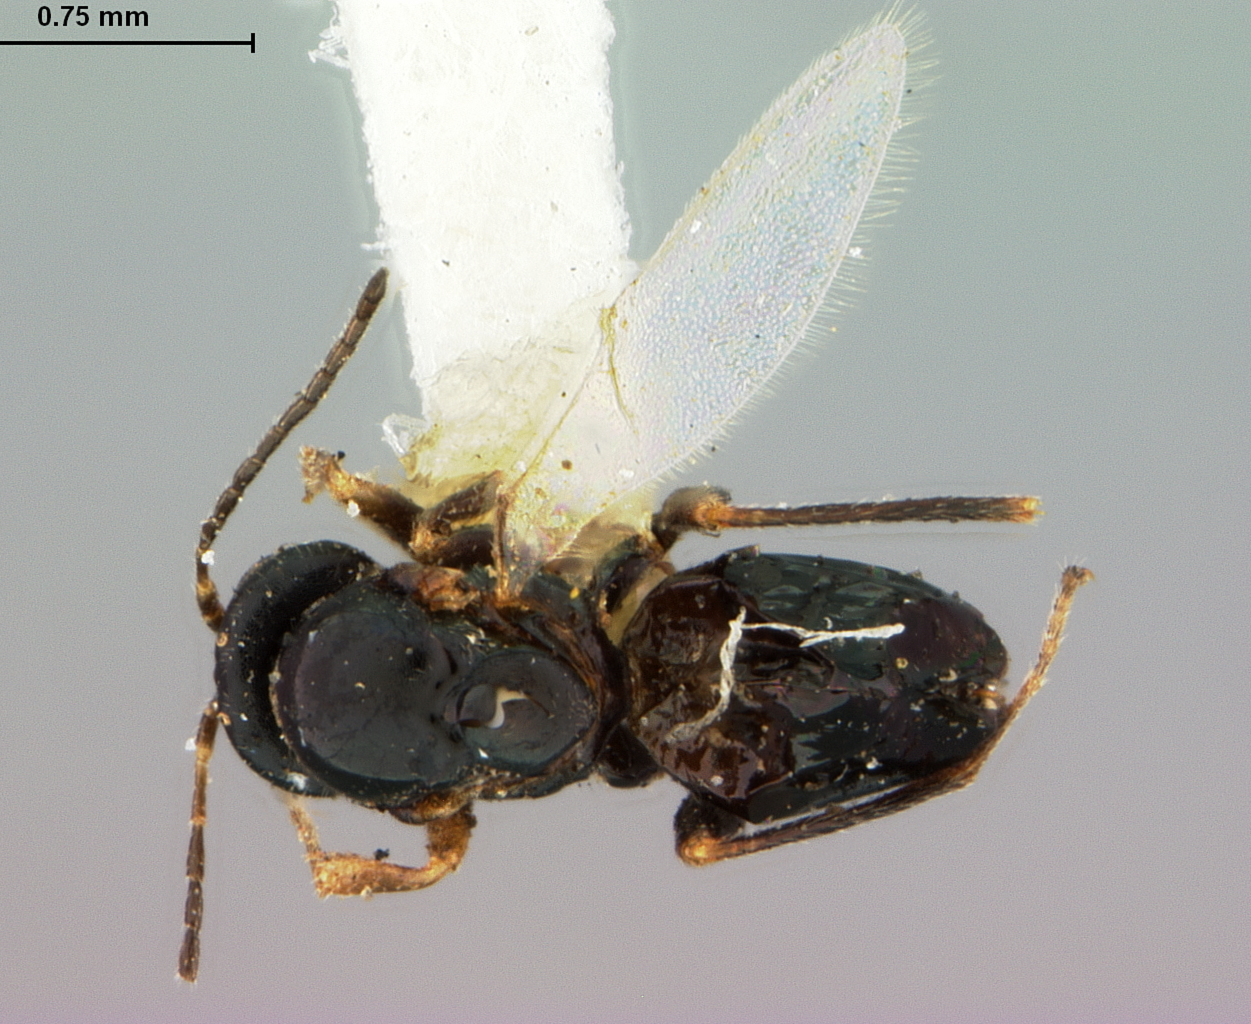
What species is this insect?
Neuroterus pacificus
